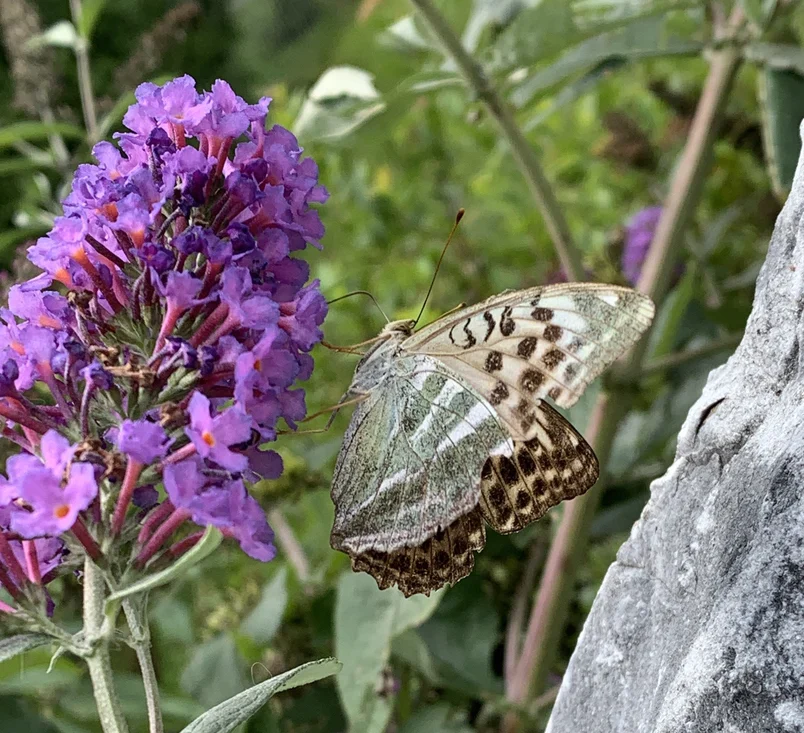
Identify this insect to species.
Argynnis paphia
